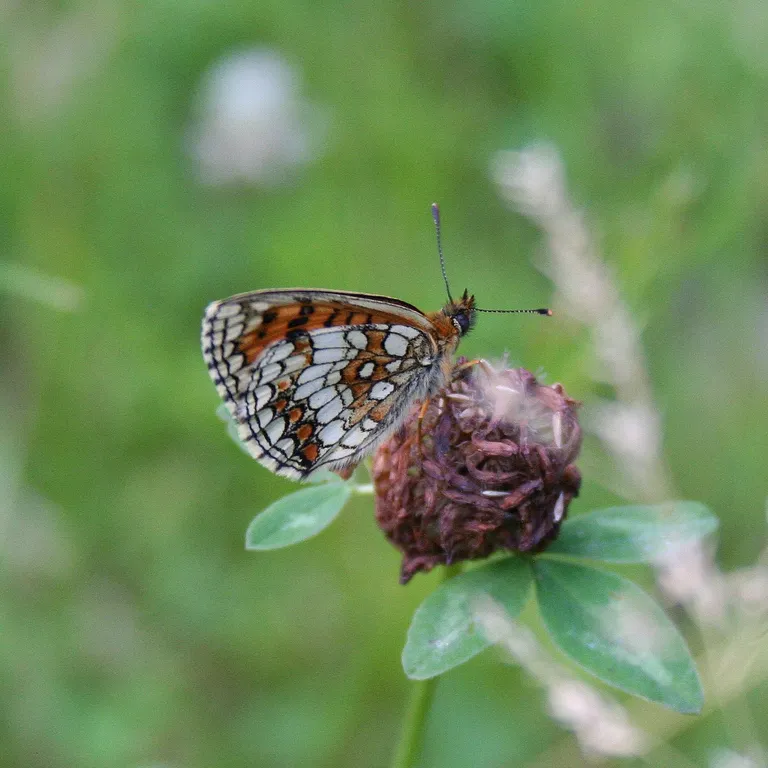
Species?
Melitaea athalia
